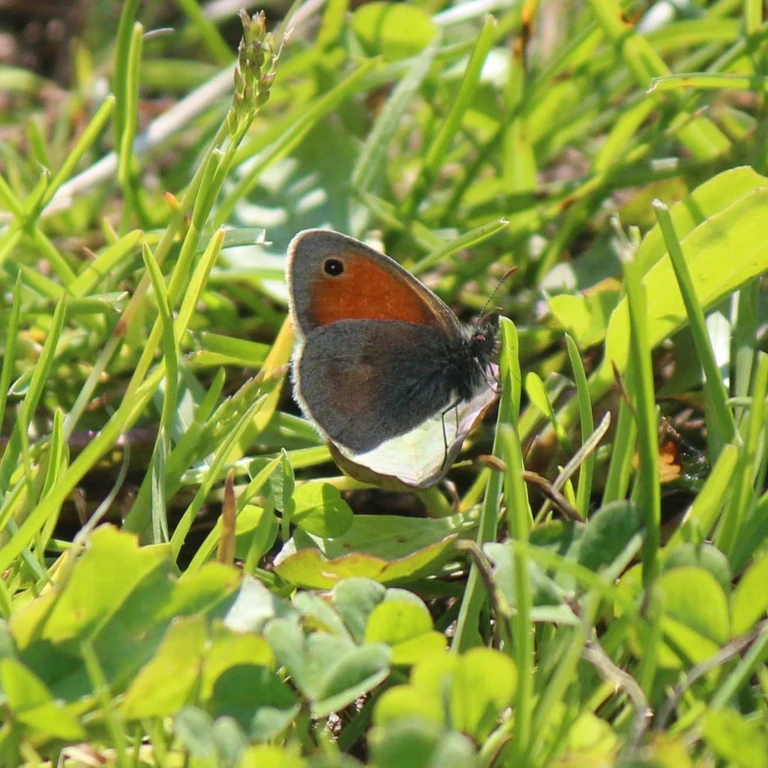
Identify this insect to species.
Coenonympha pamphilus
